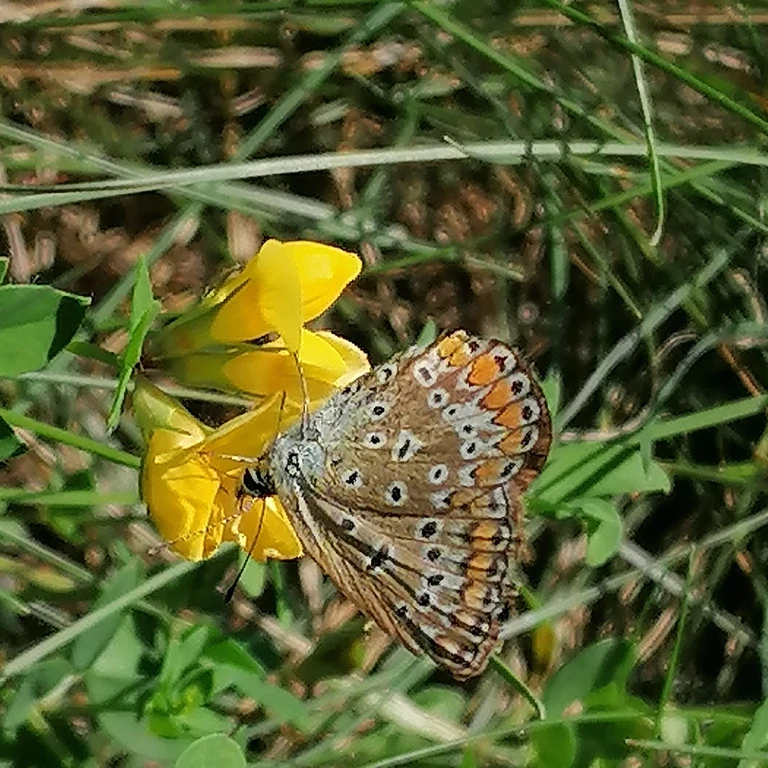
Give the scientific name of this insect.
Polyommatus icarus
